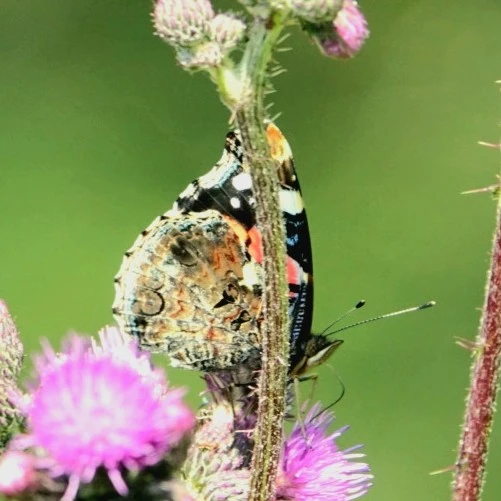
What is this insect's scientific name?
Vanessa atalanta
